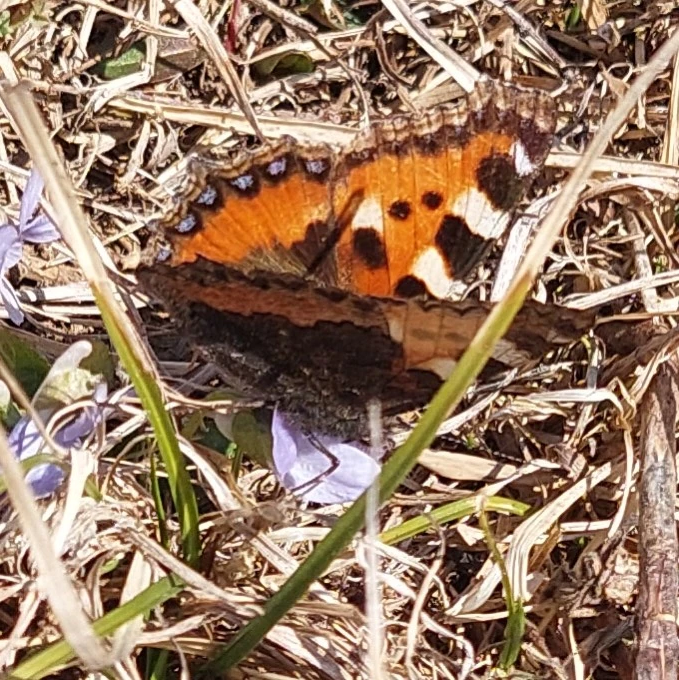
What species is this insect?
Aglais urticae
